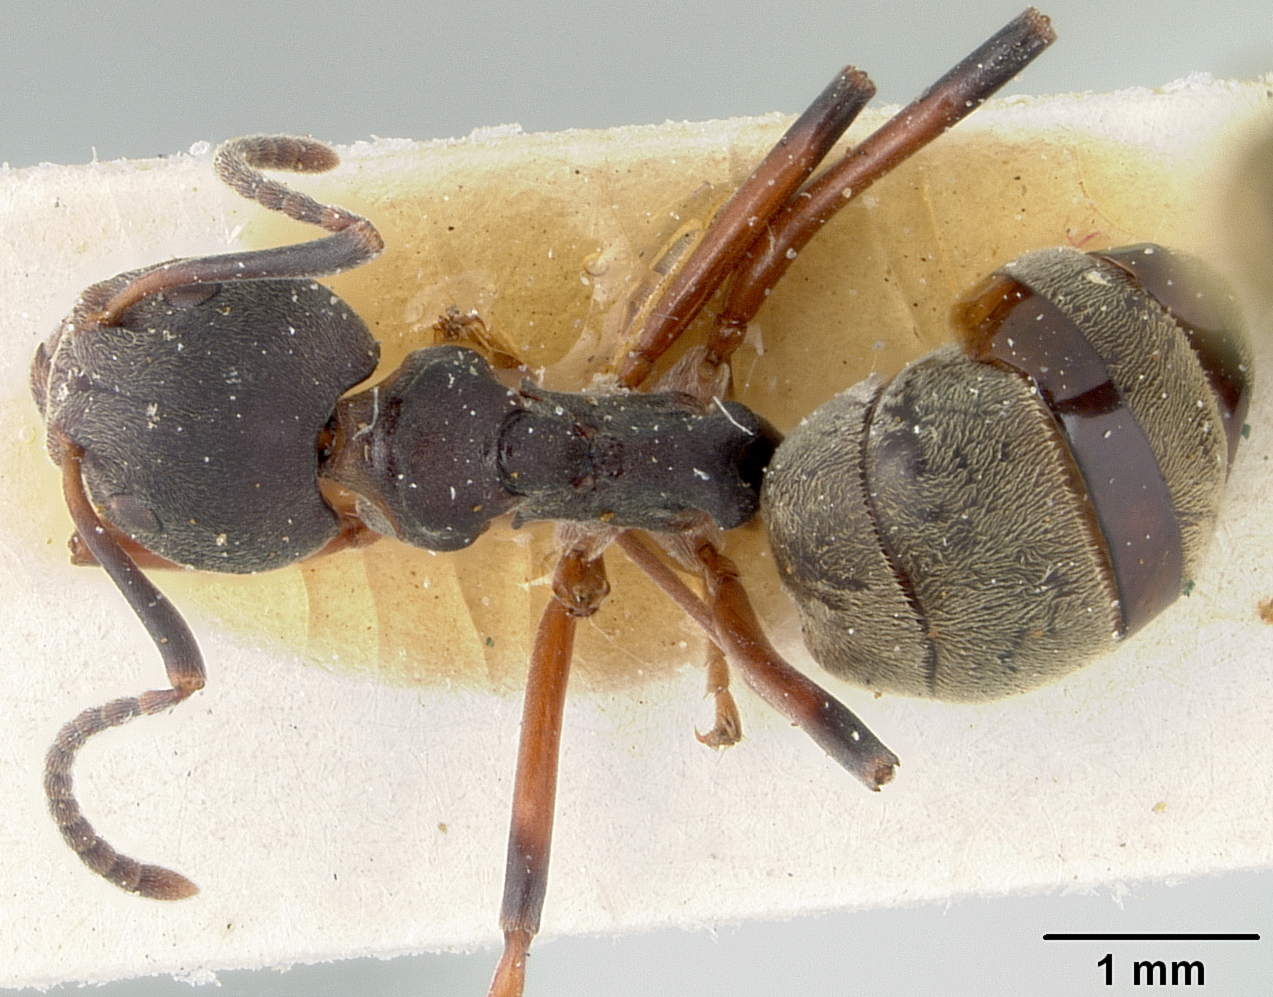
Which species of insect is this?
Dolichoderus laotius
